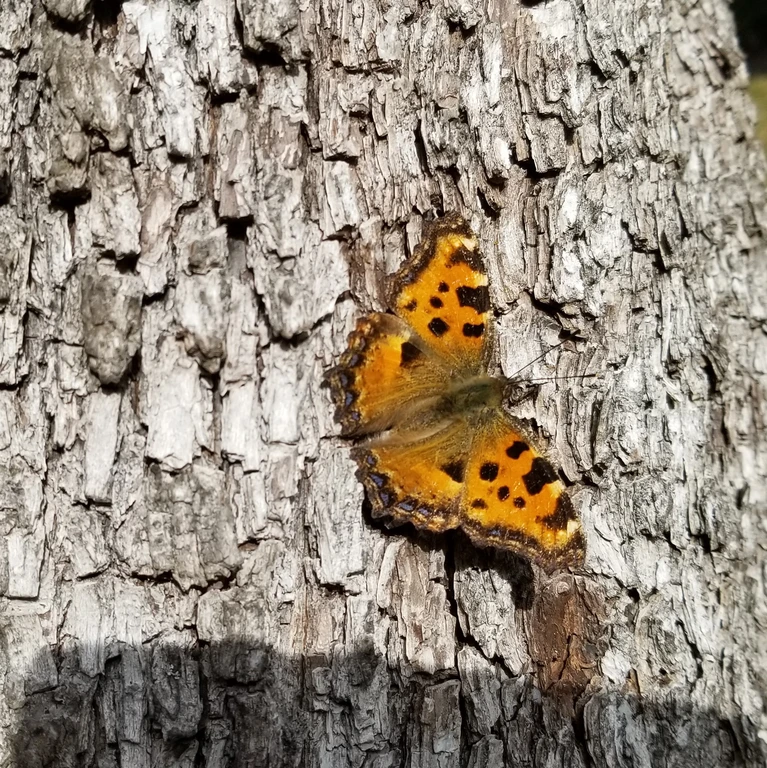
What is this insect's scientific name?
Nymphalis polychloros
